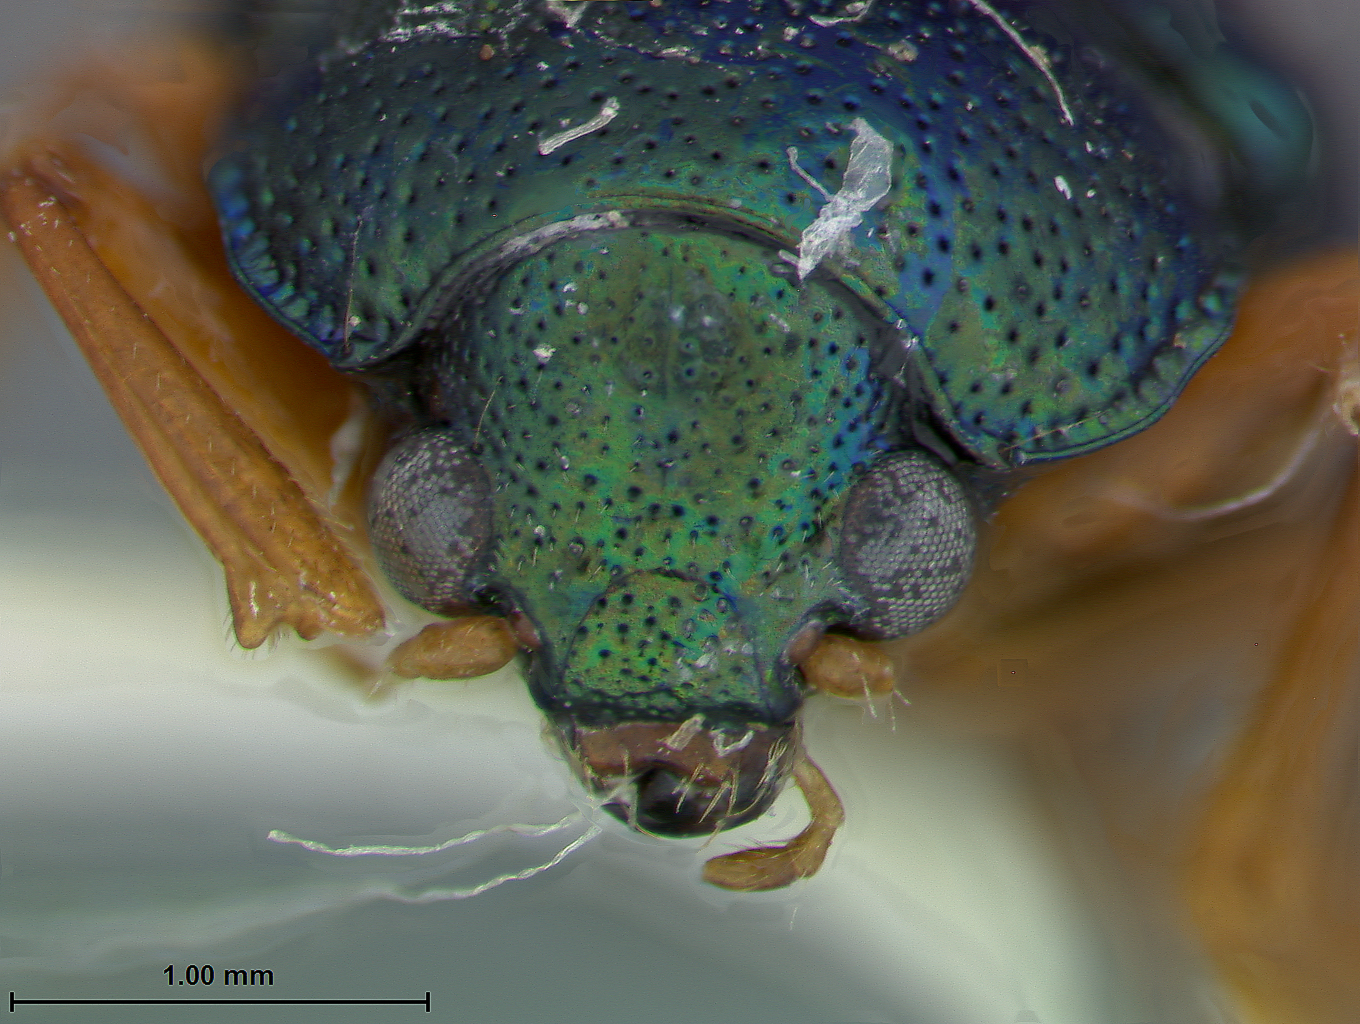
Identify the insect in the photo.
Colaspis amplicollis
